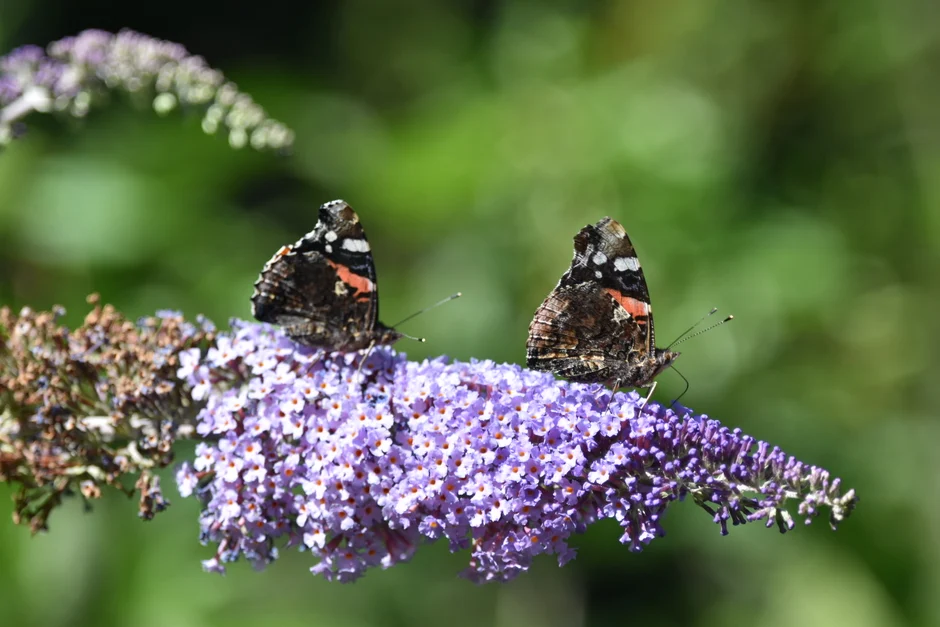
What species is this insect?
Vanessa atalanta
